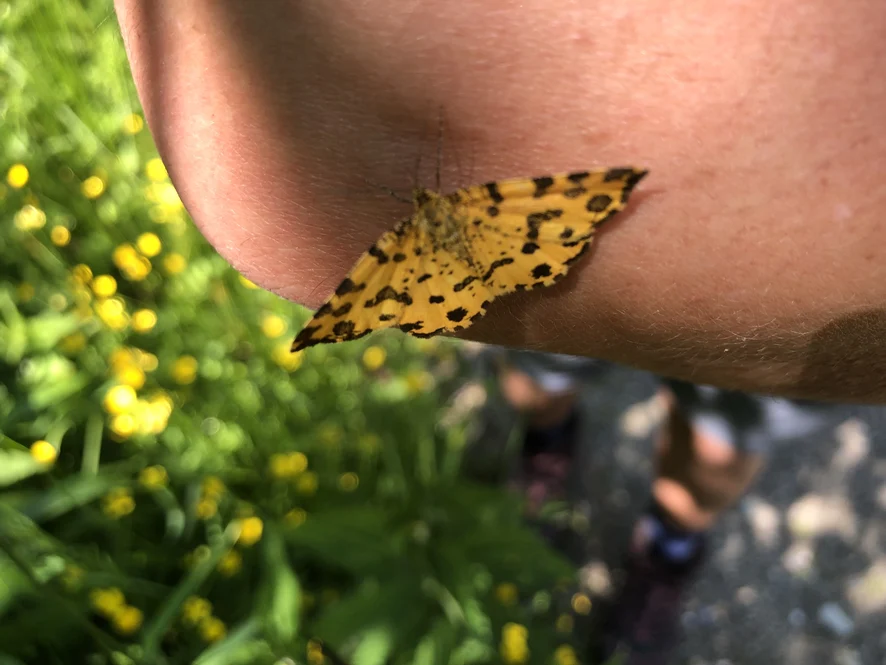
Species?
Pseudopanthera macularia
